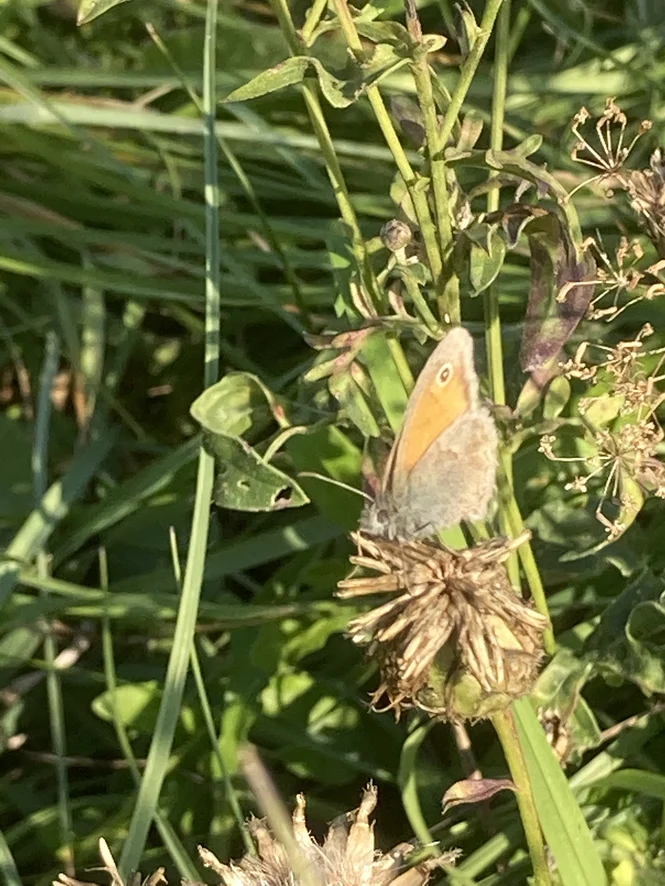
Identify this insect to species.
Coenonympha pamphilus
